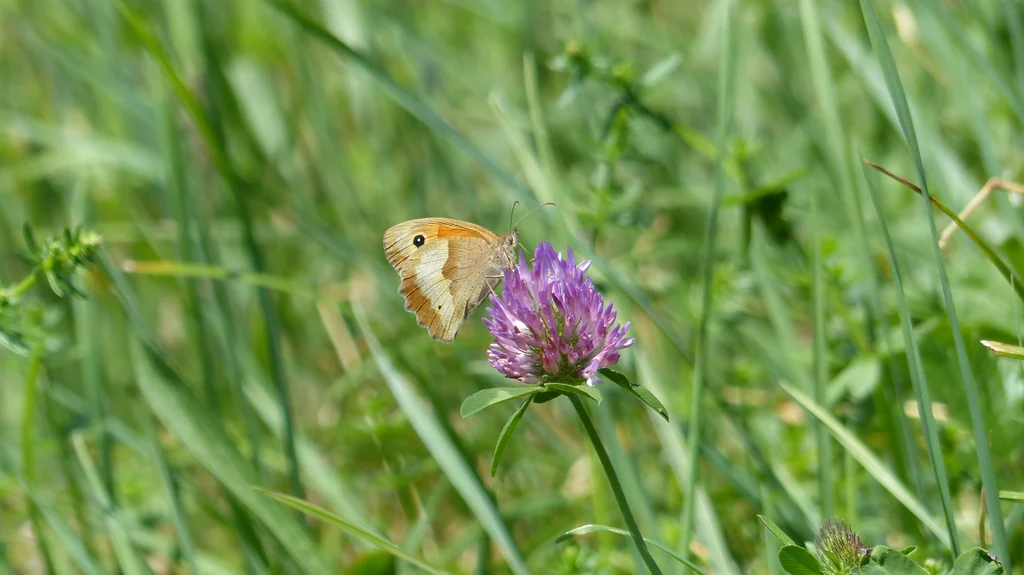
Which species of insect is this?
Maniola jurtina
